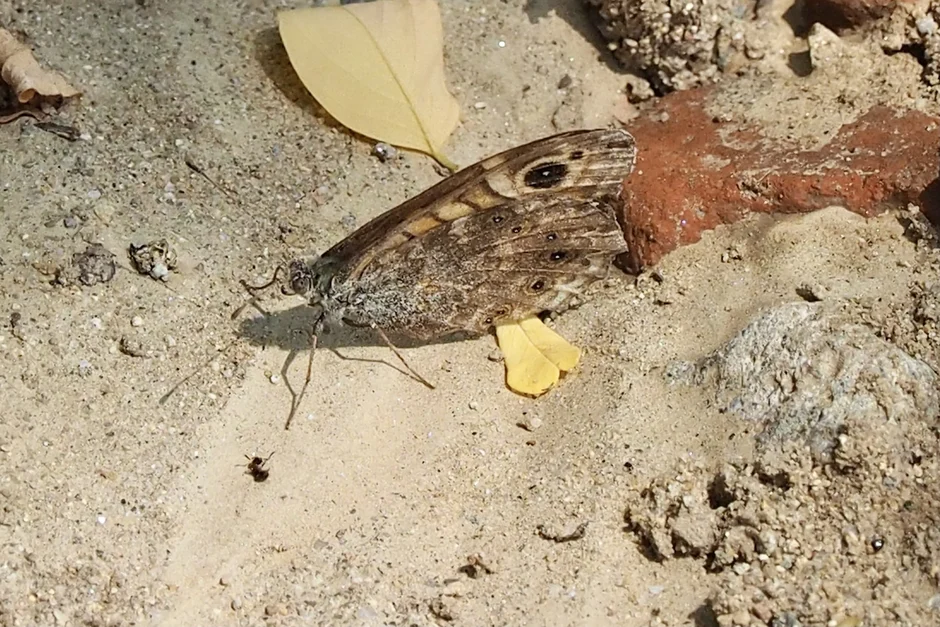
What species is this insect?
Lasiommata megera (also Pararge megera)
